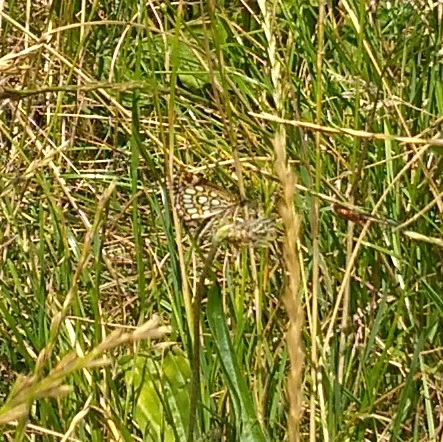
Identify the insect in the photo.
Heteropterus morpheus
